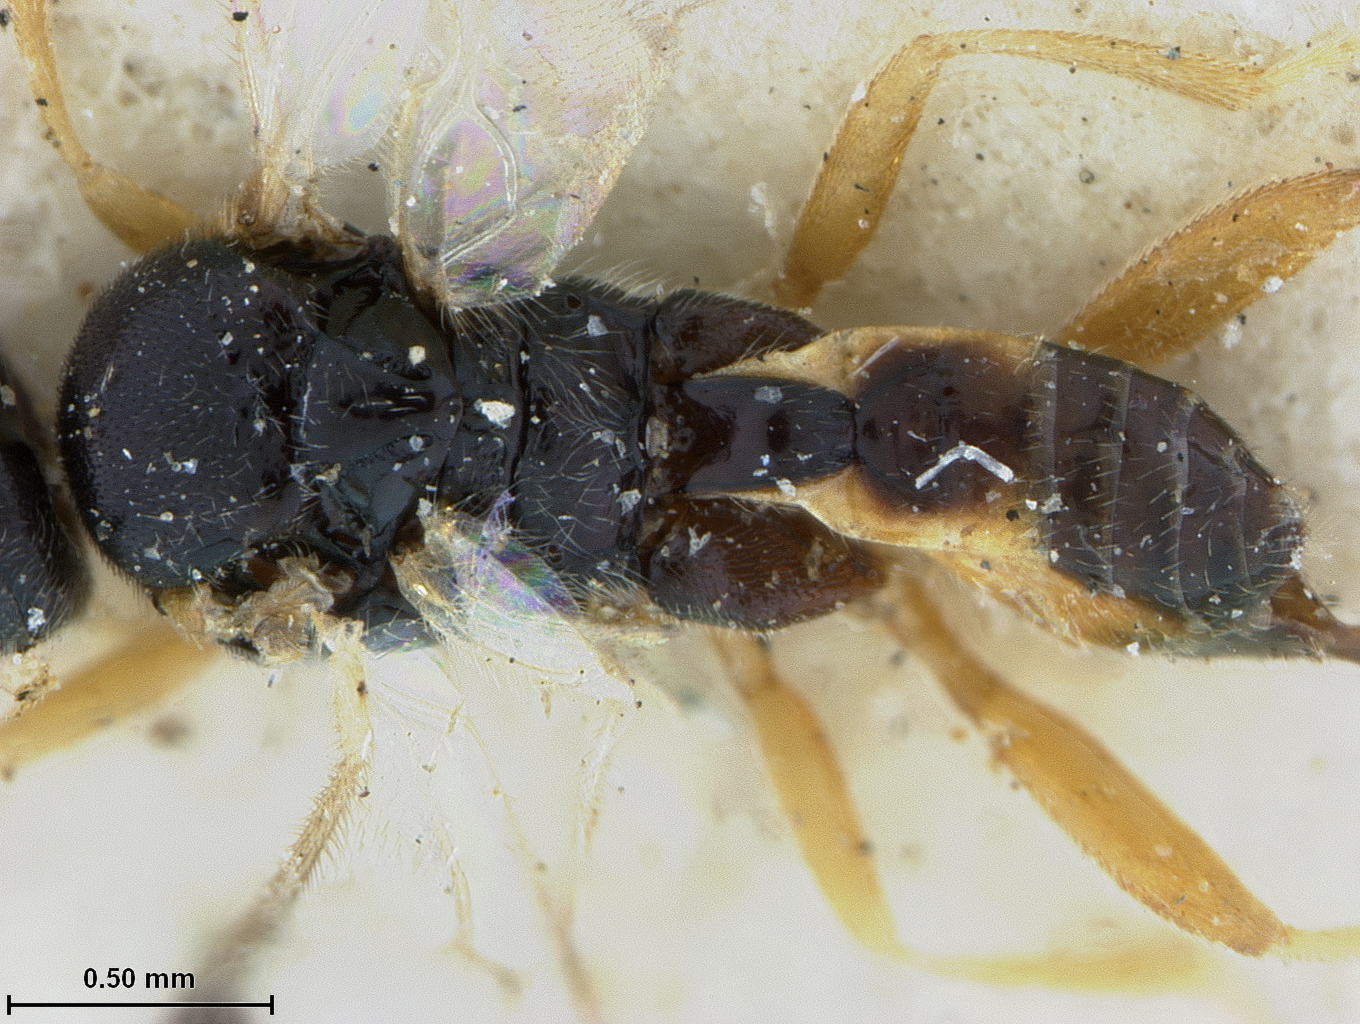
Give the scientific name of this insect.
Glypapanteles minor
